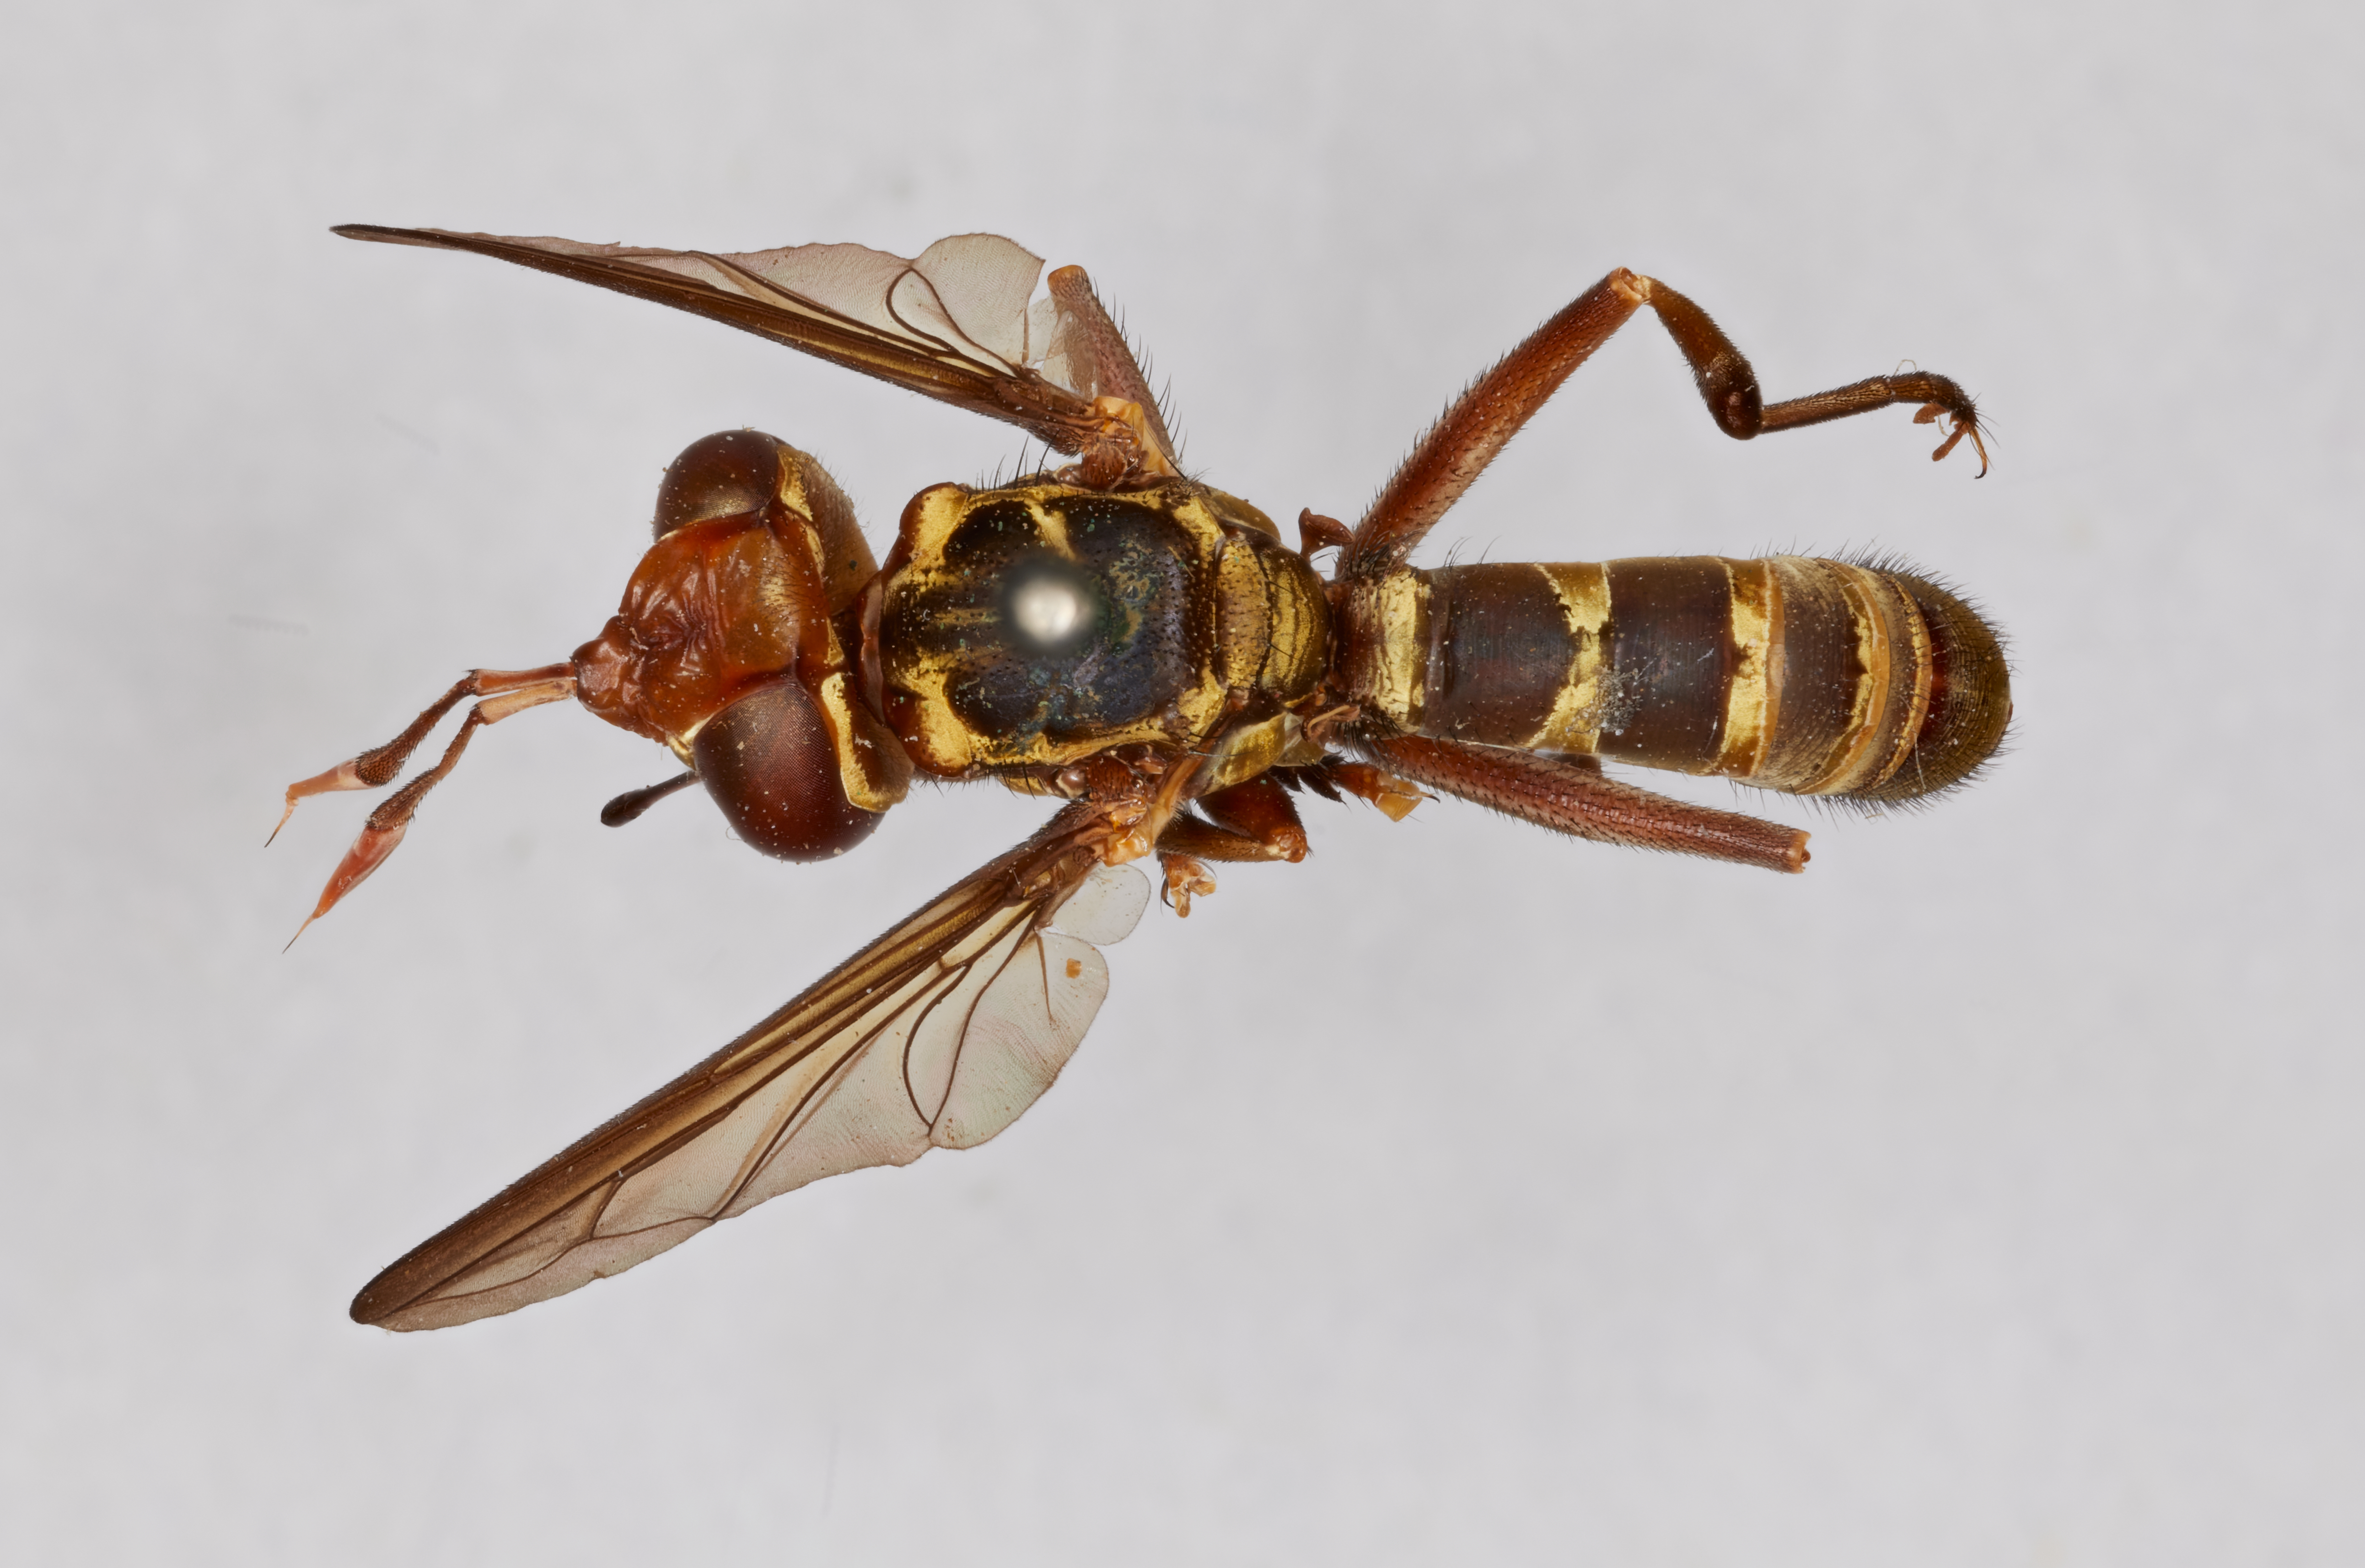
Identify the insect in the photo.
Conops bakeri
